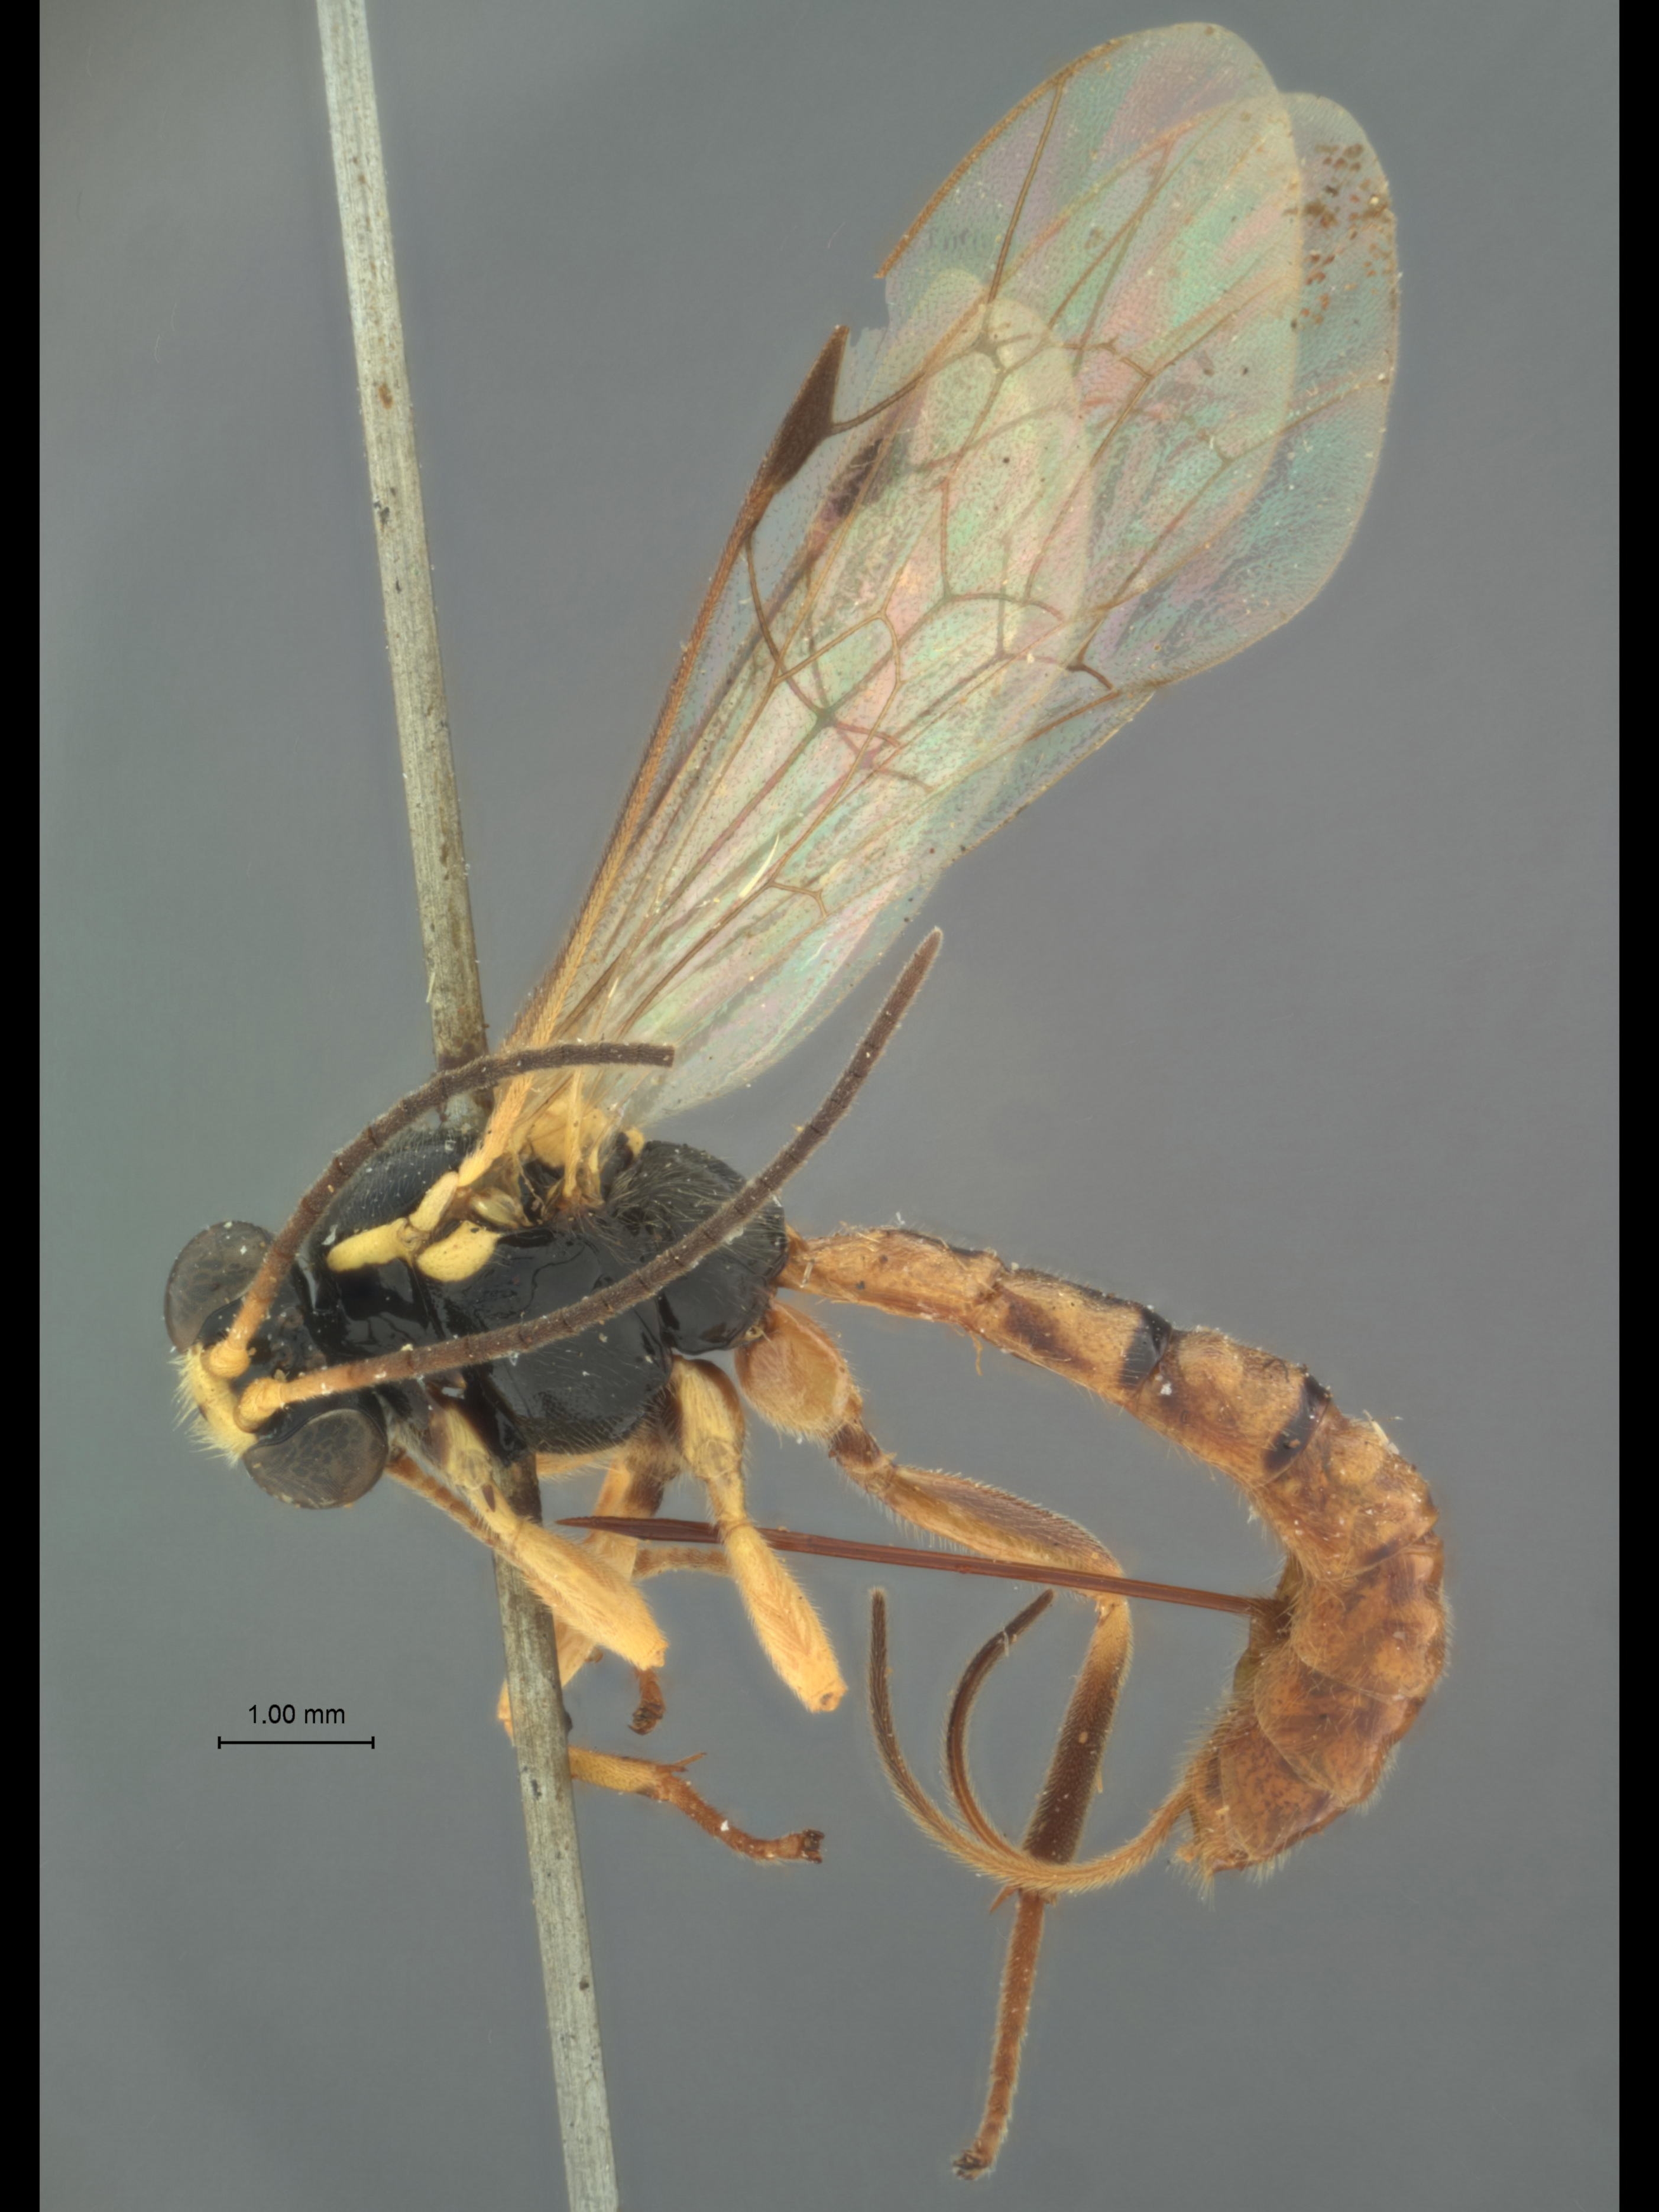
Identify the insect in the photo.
Acropimpla devia
